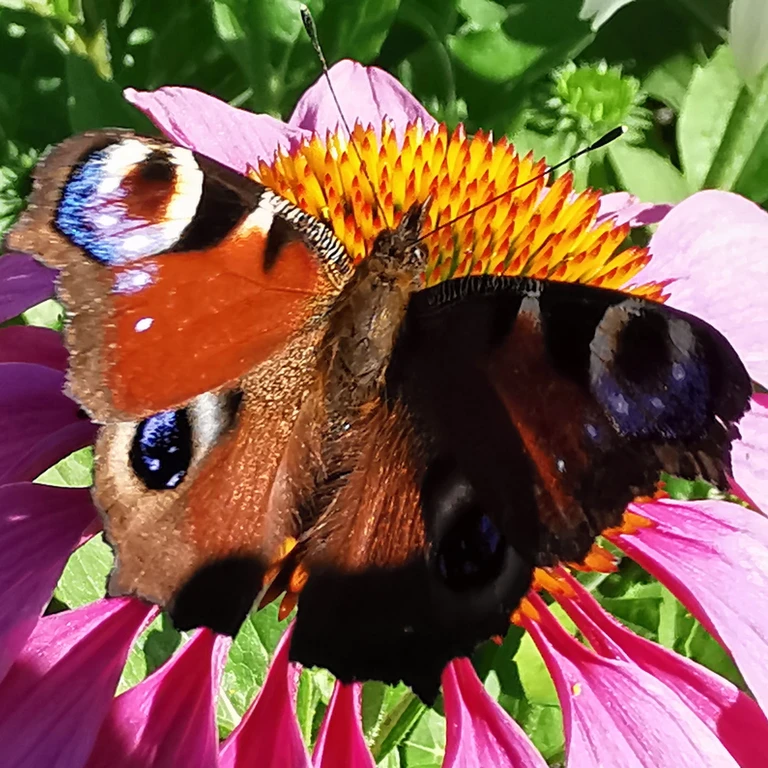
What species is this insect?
Aglais io
